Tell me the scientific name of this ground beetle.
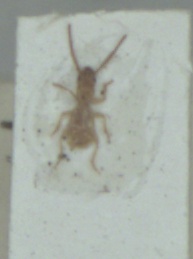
Aepopsis robinii
